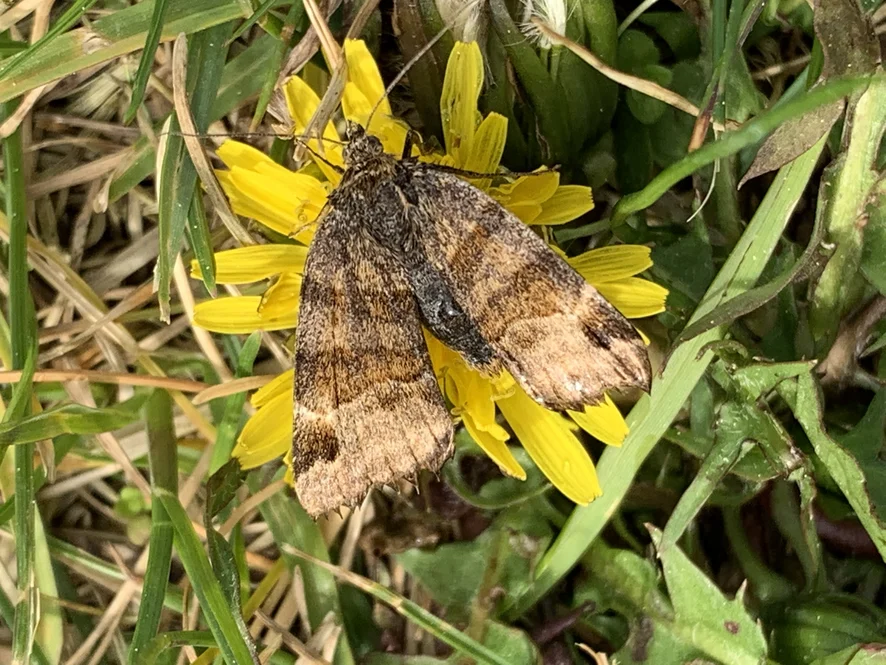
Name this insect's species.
Euclidia glyphica
